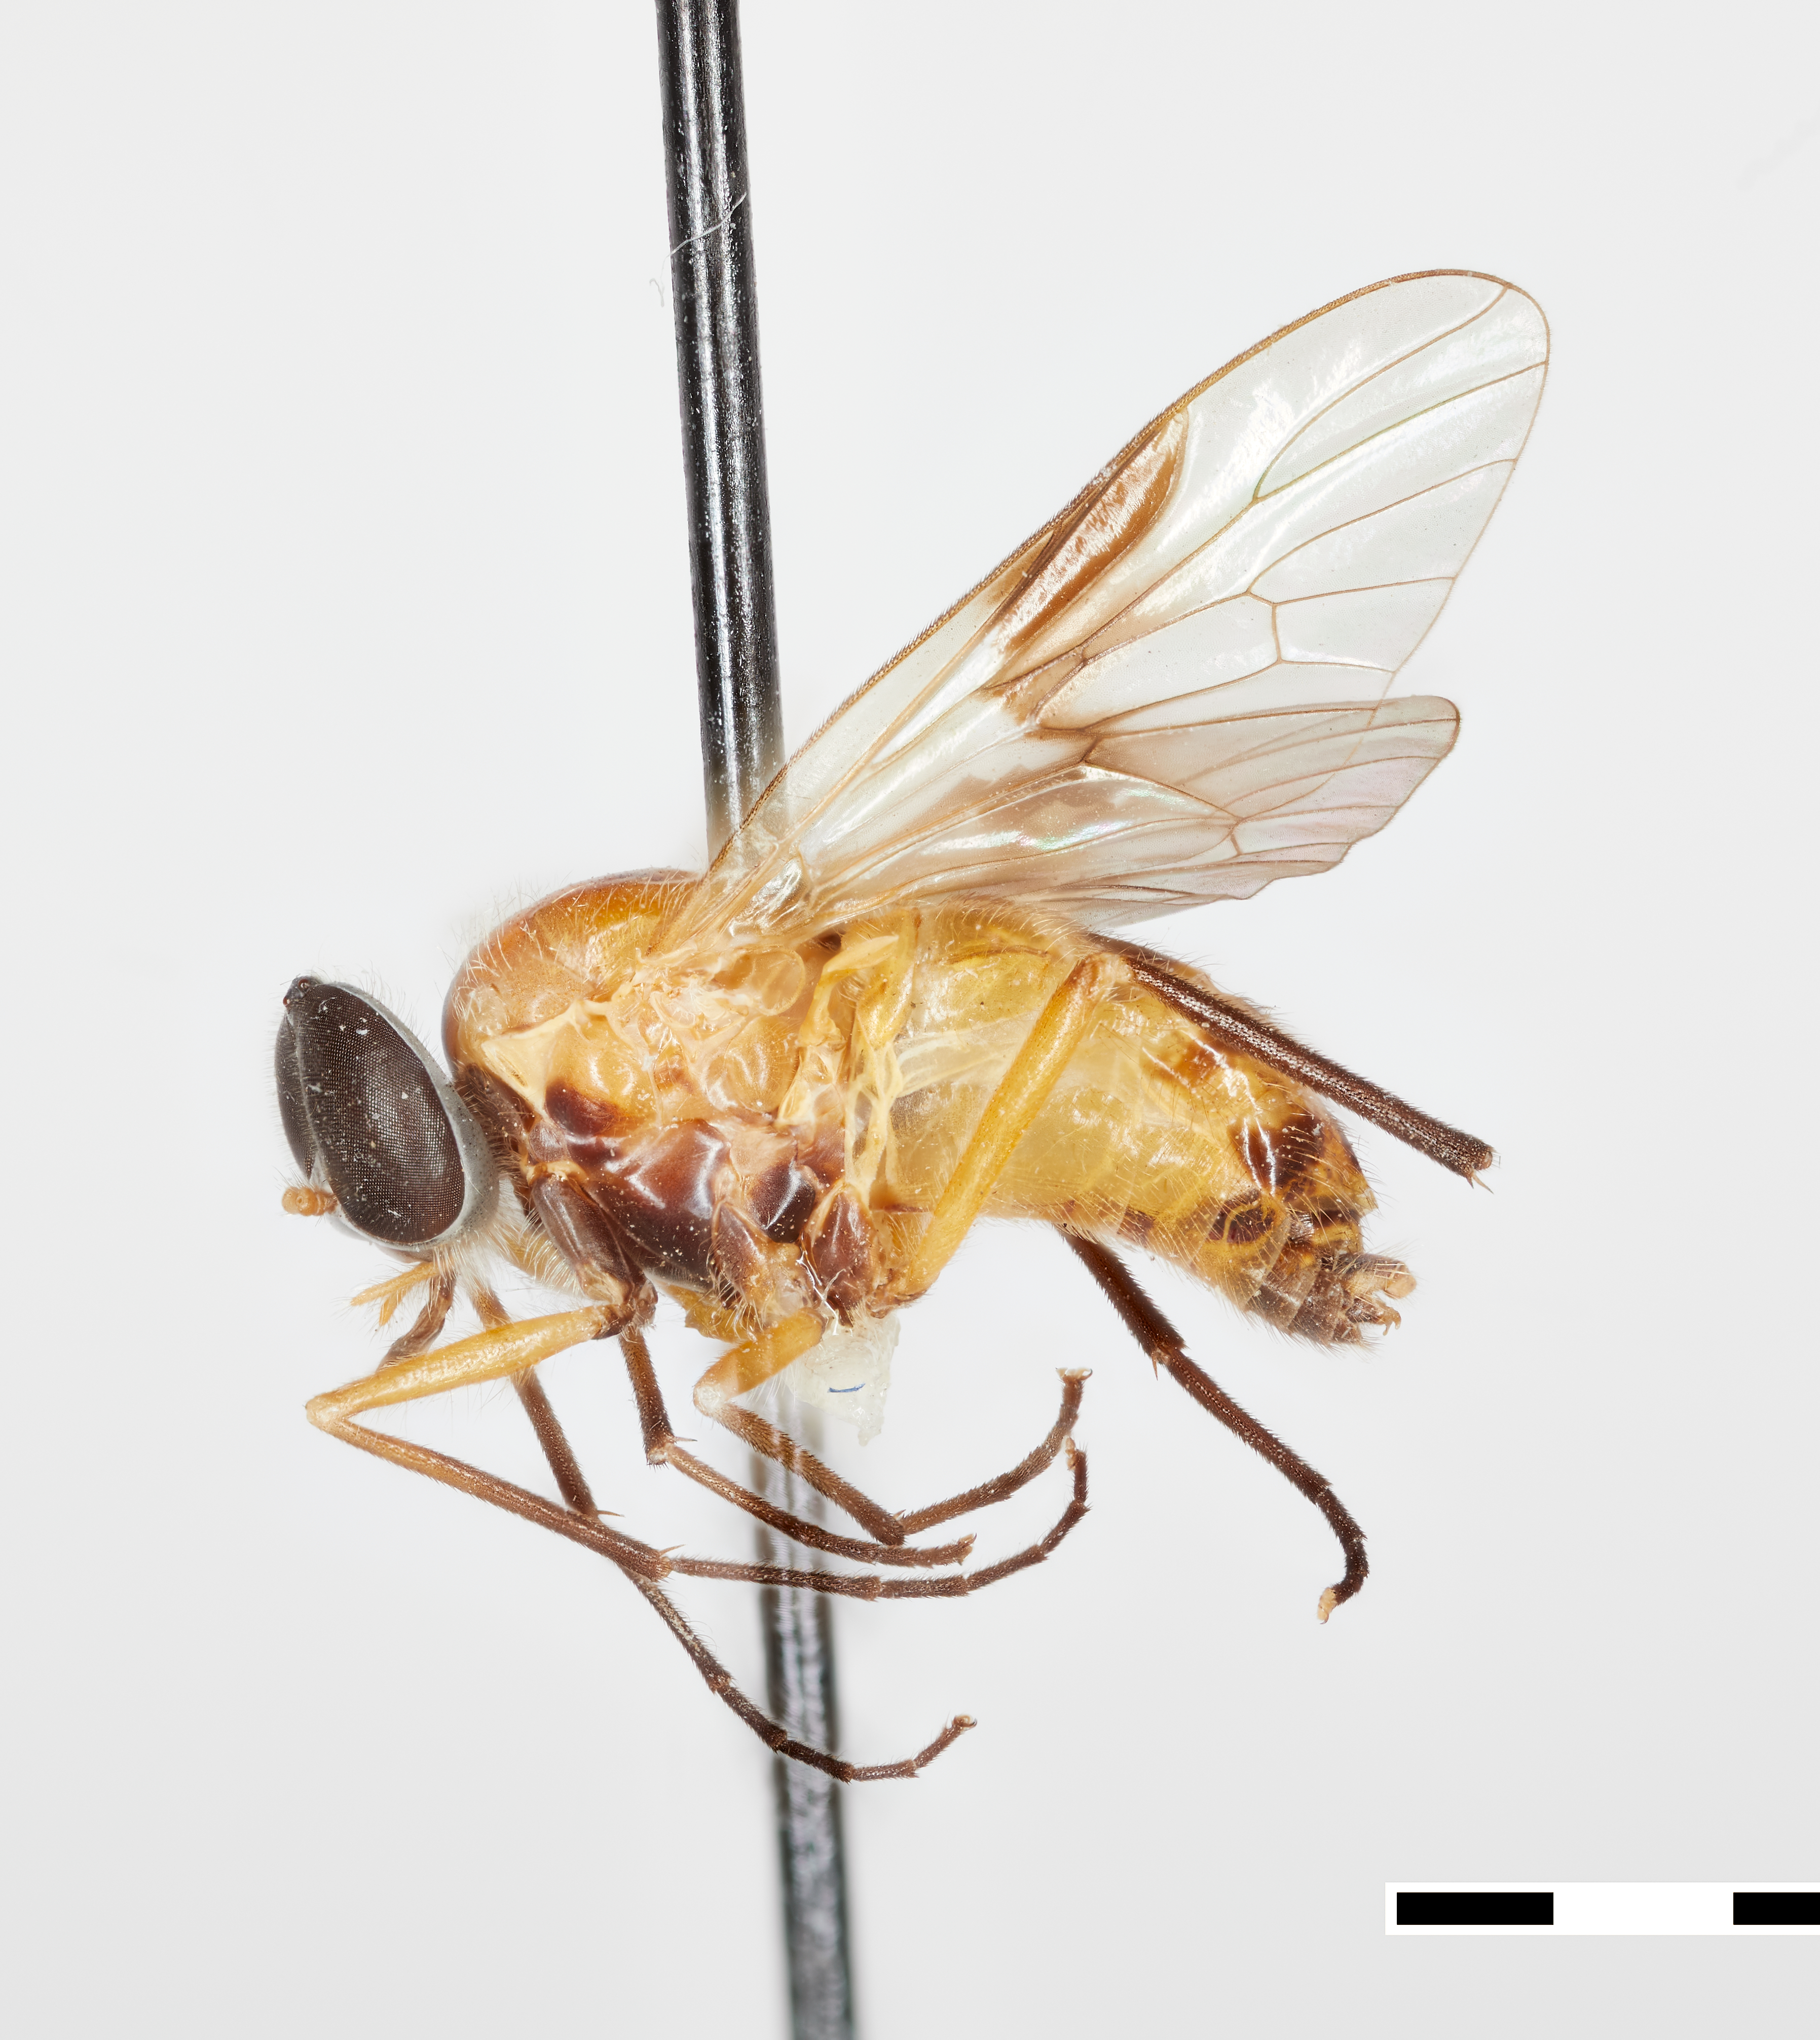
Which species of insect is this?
Dasyomma wirthi
